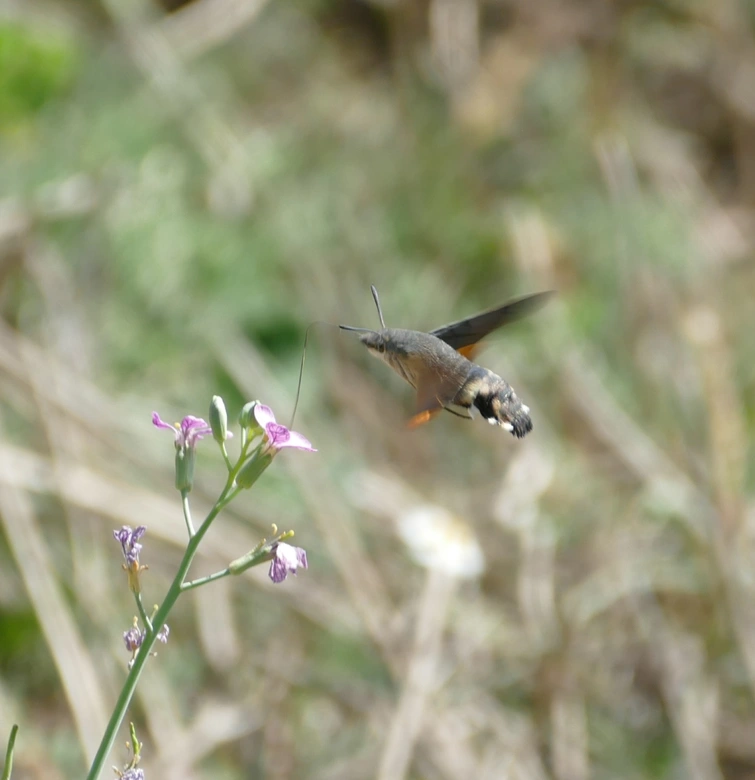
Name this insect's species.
Macroglossum stellatarum
